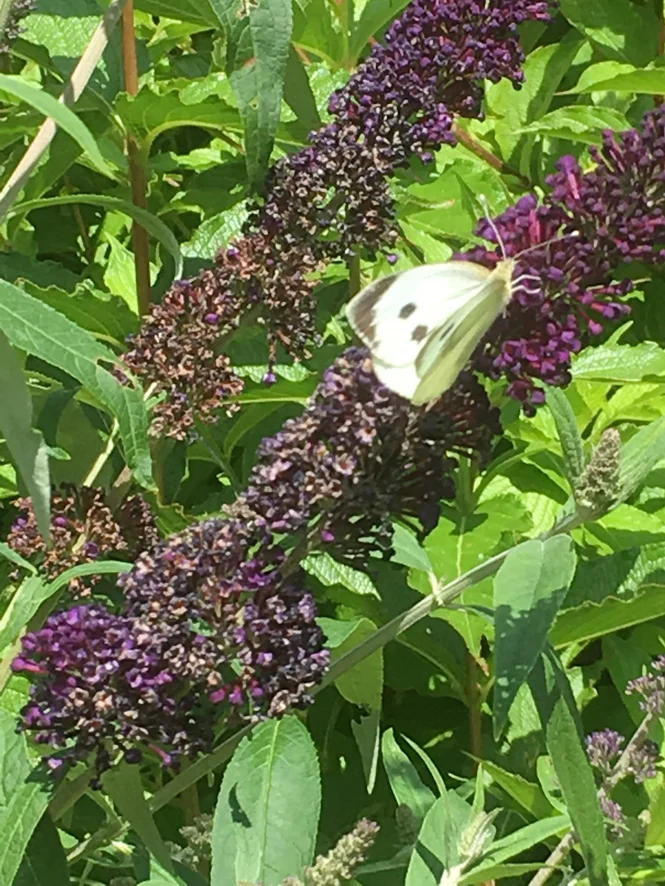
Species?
Pieris brassicae
